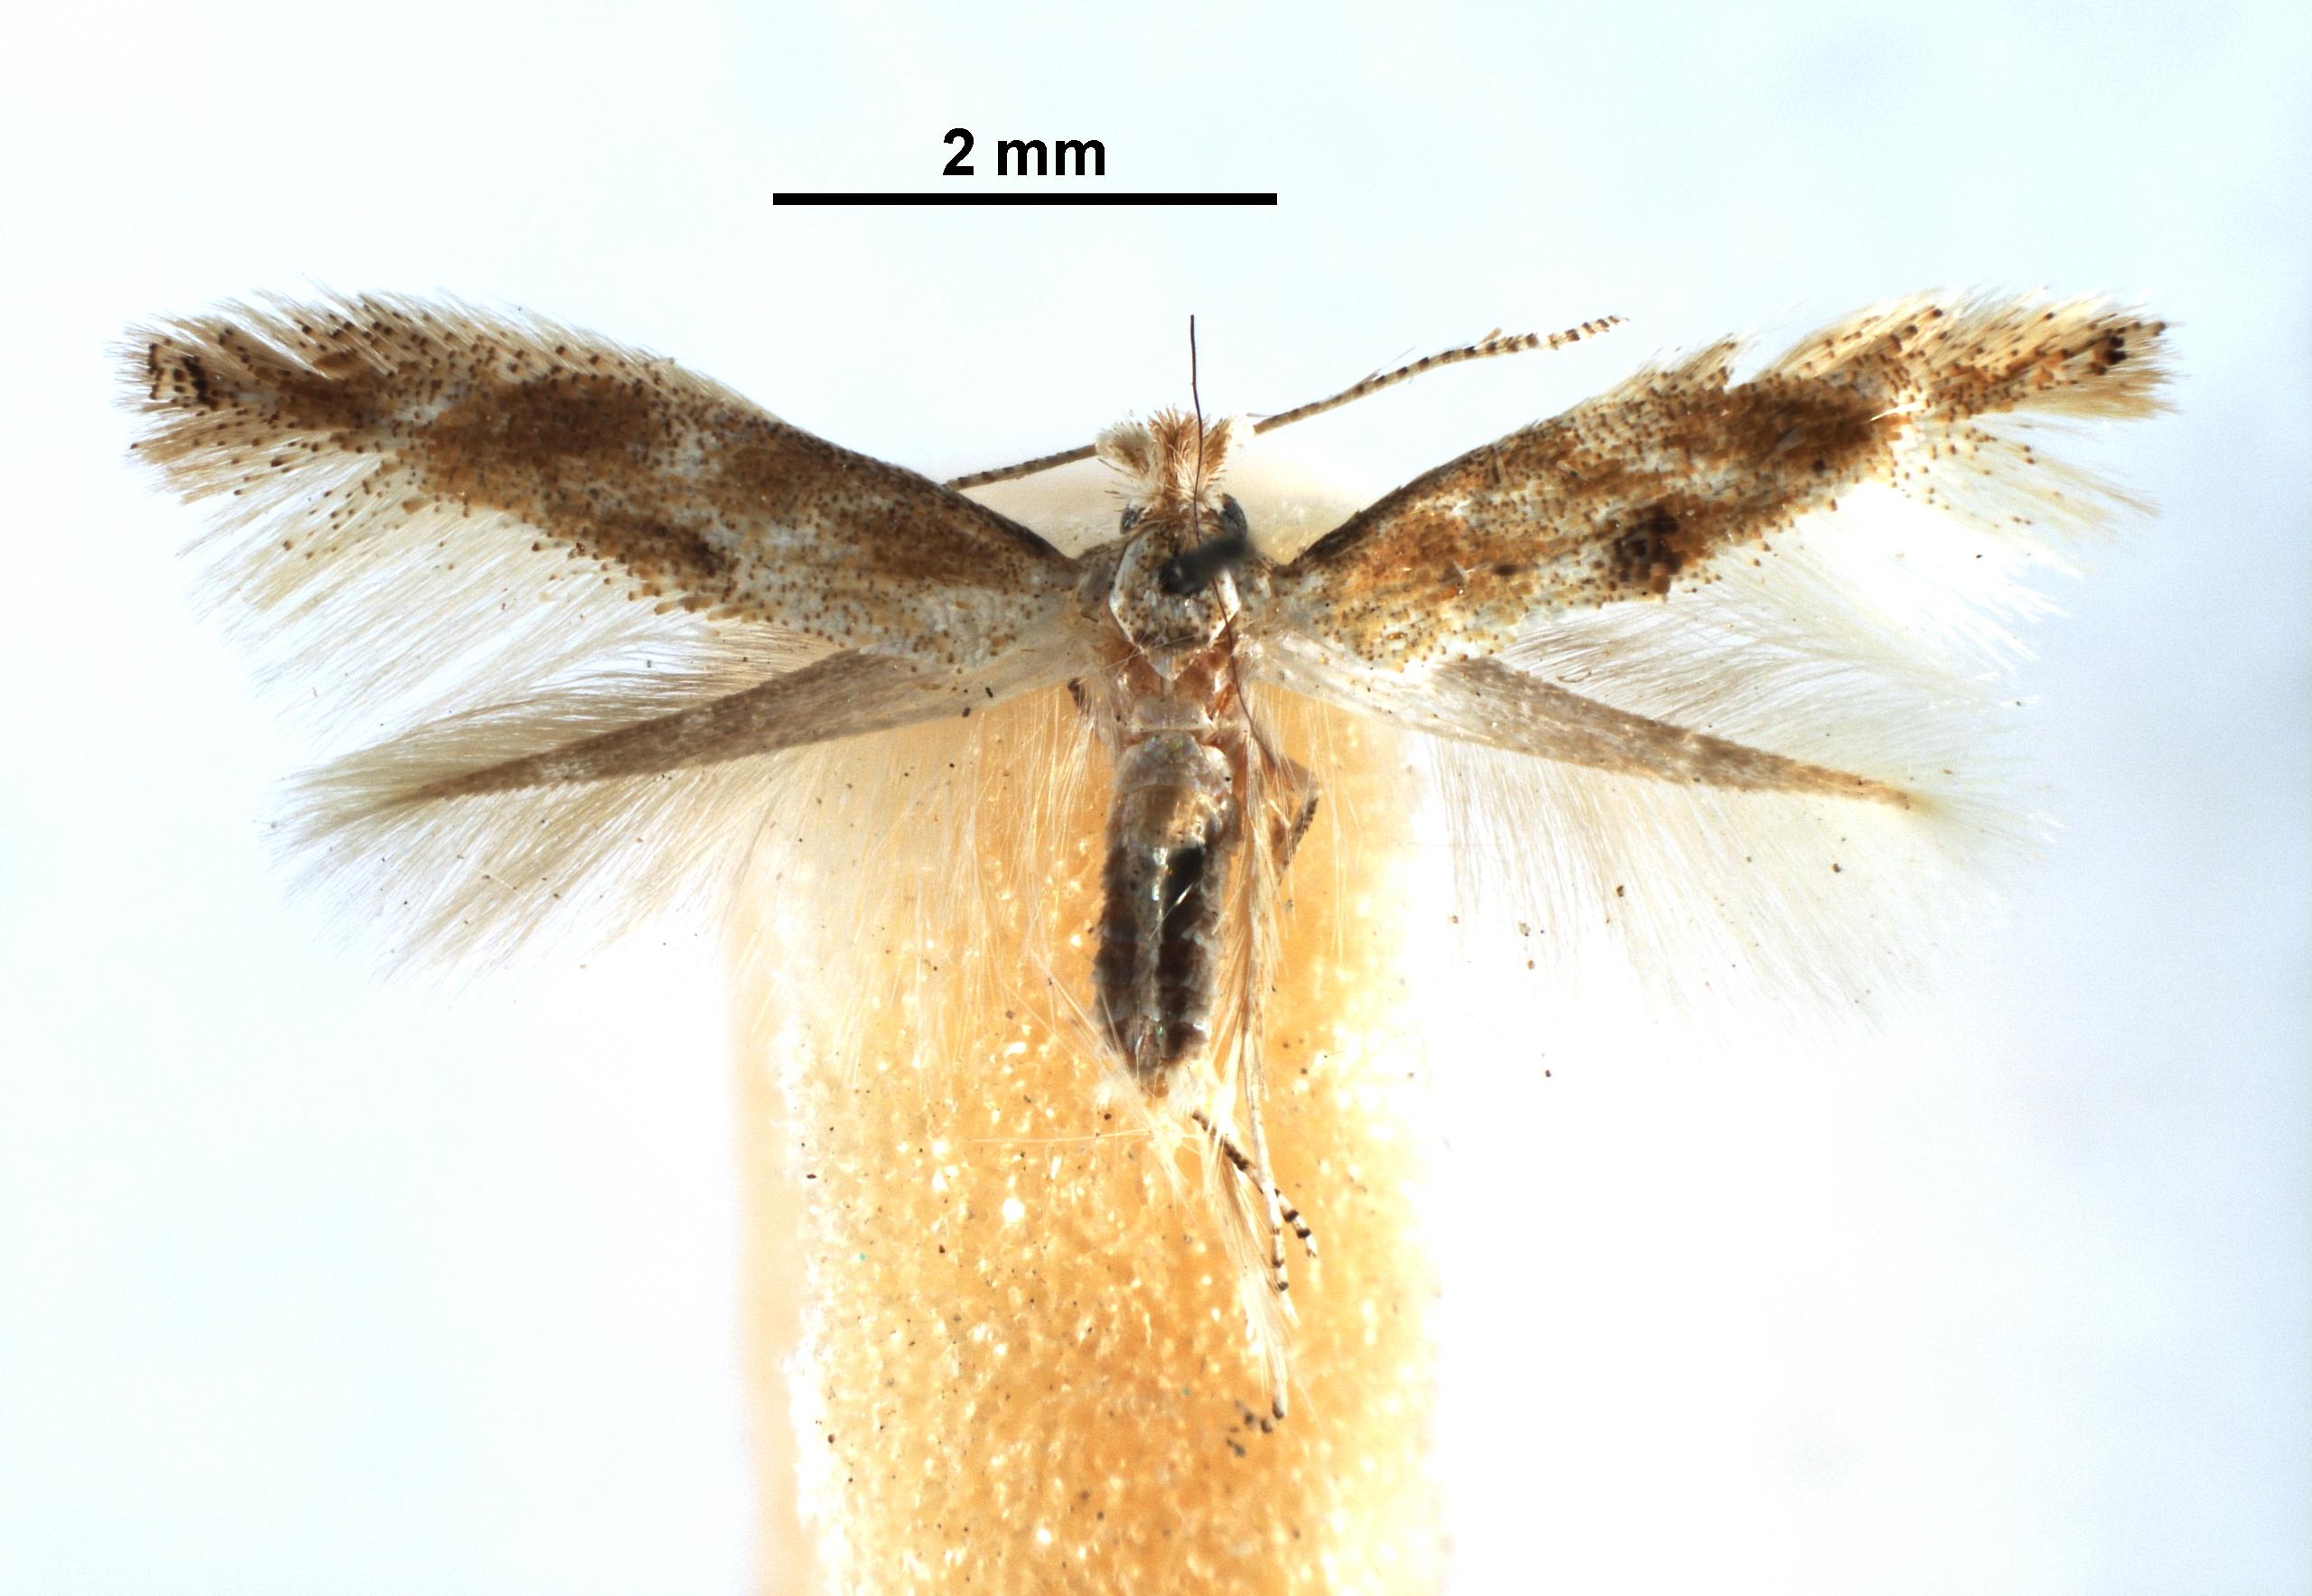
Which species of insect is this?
Bucculatrix albertiella
